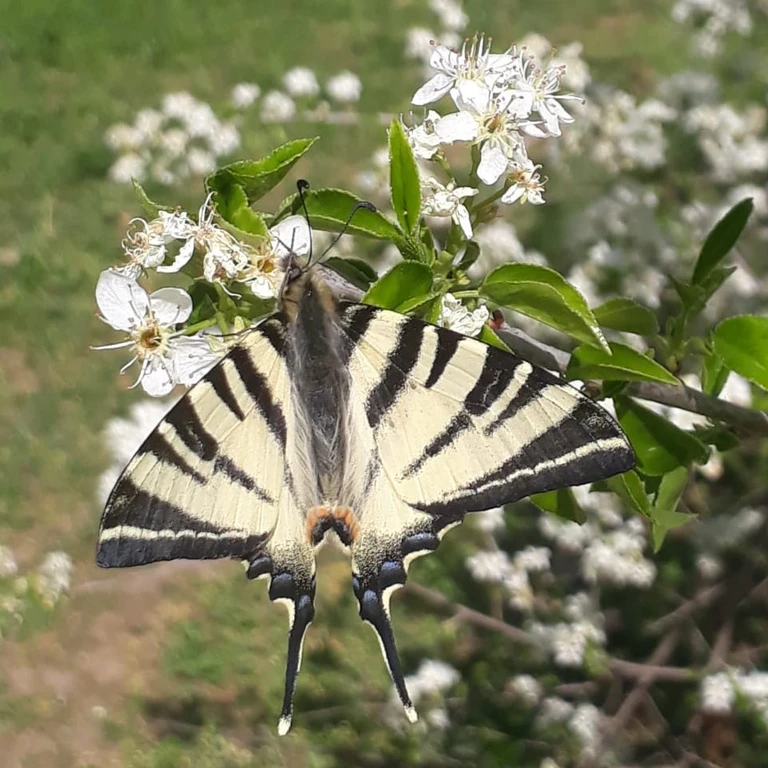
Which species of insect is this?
Iphiclides podalirius
